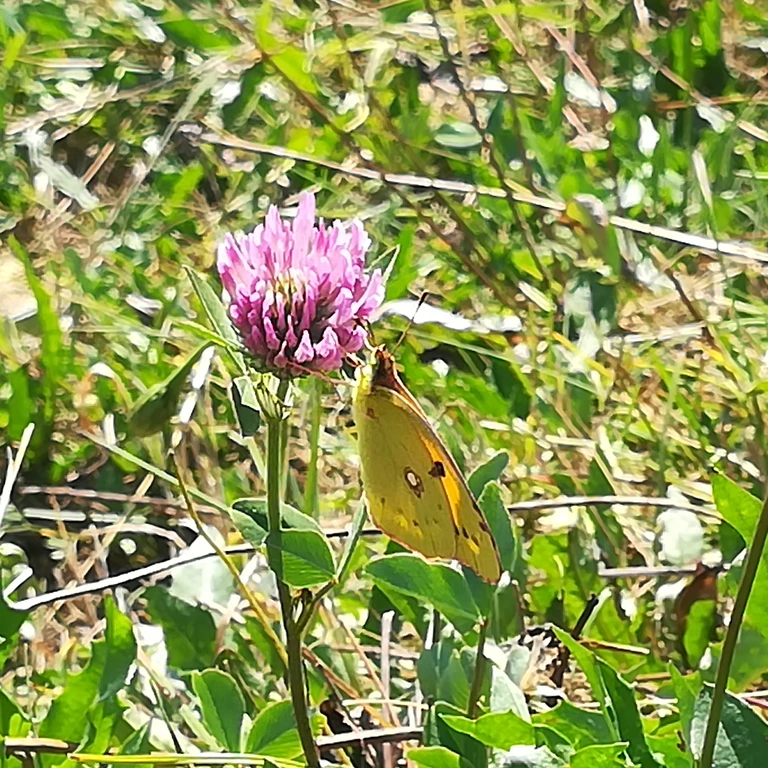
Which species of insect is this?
Colias croceus
